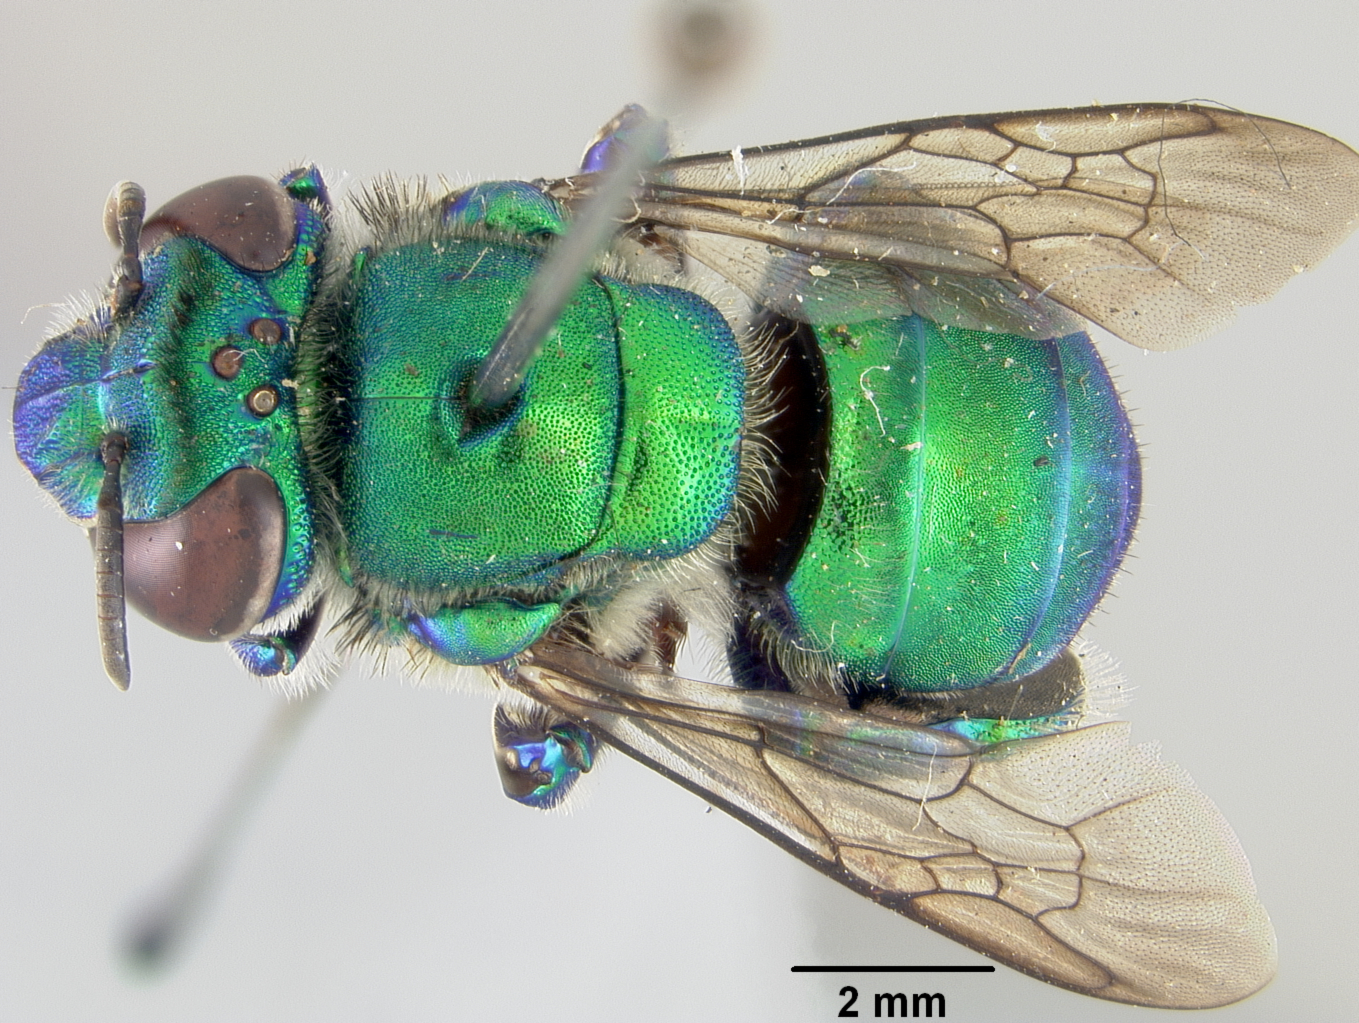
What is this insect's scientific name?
Euglossa modestior
